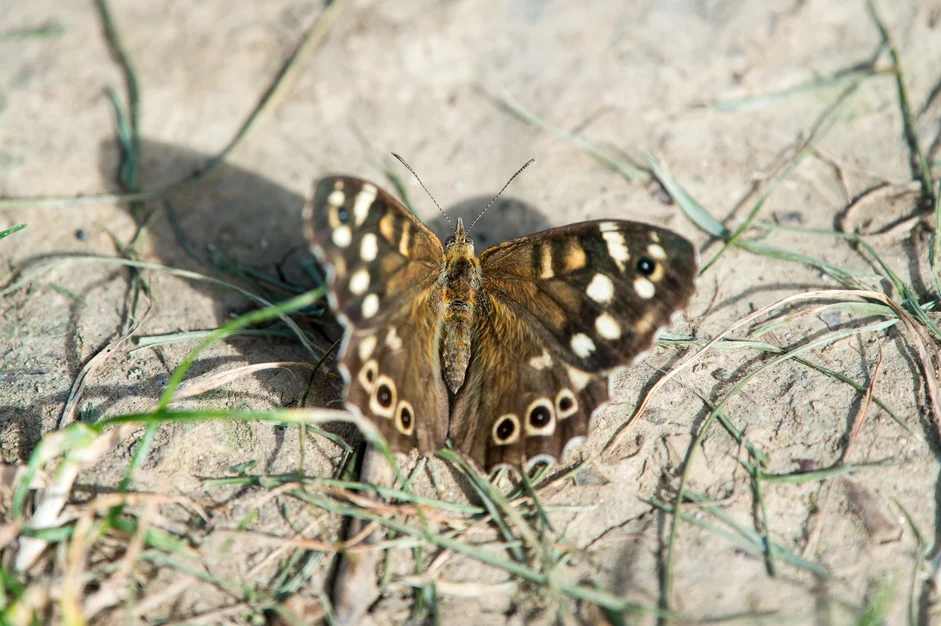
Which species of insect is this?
Pararge aegeria
